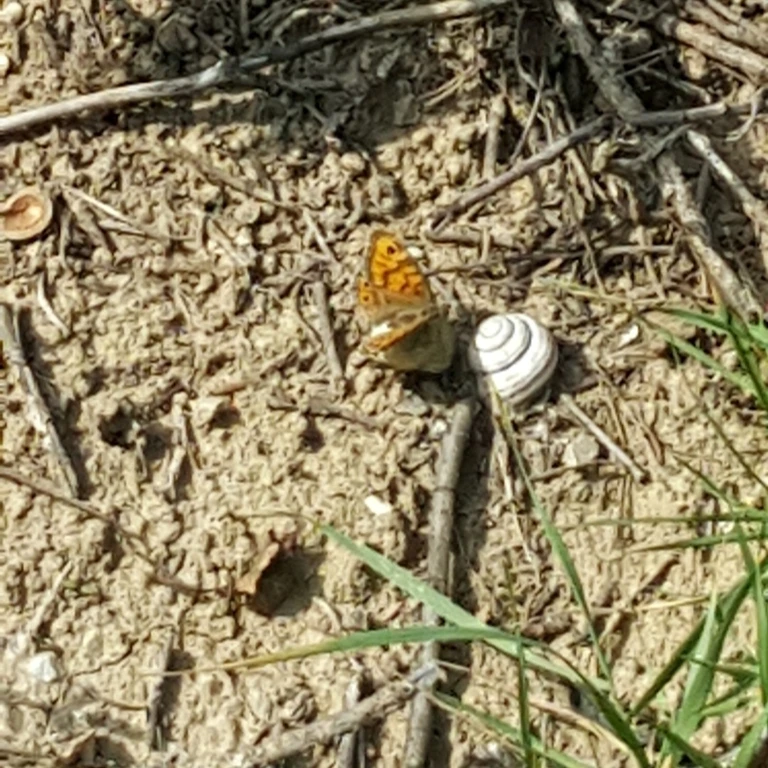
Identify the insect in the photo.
Lasiommata megera (also Pararge megera)
